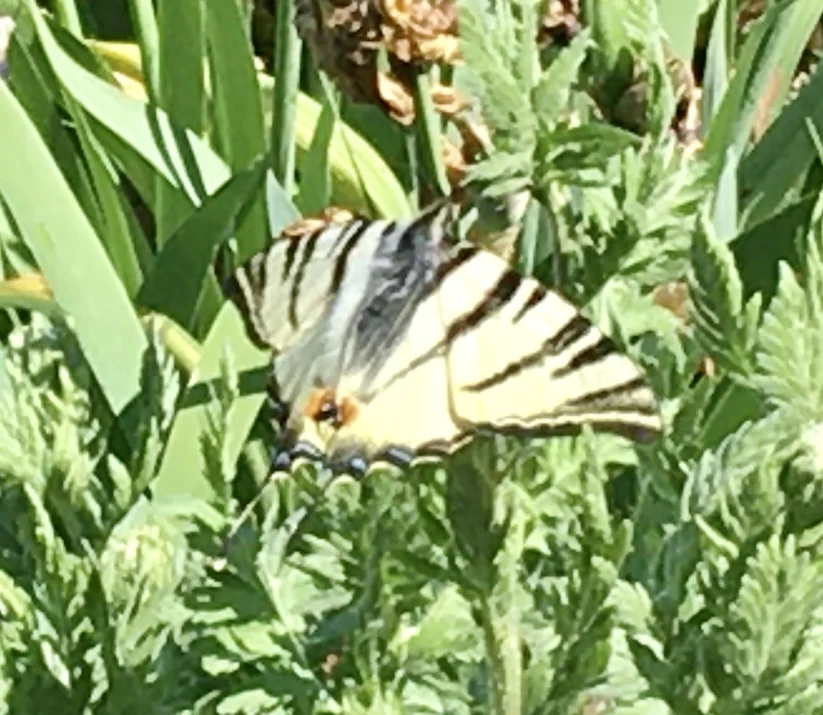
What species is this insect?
Iphiclides podalirius
